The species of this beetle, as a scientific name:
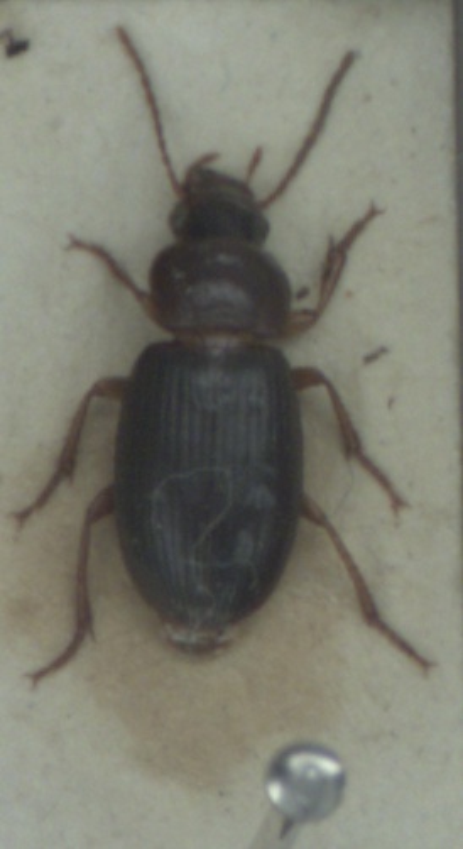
Ophonus rufibarbis
